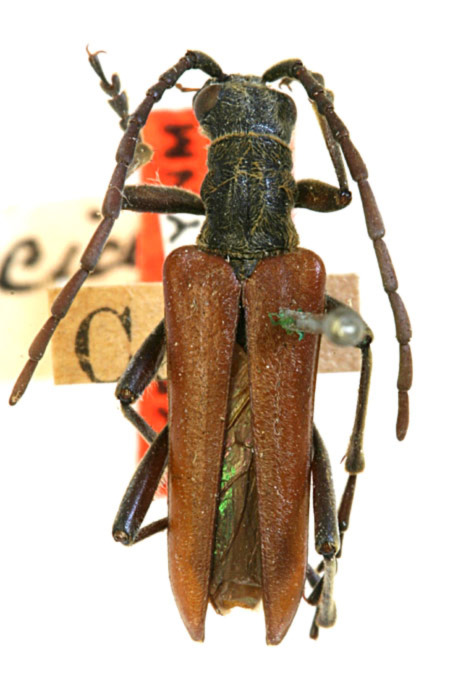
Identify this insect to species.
Stenocorus flaccidus (also Stenocorus vestitus)
